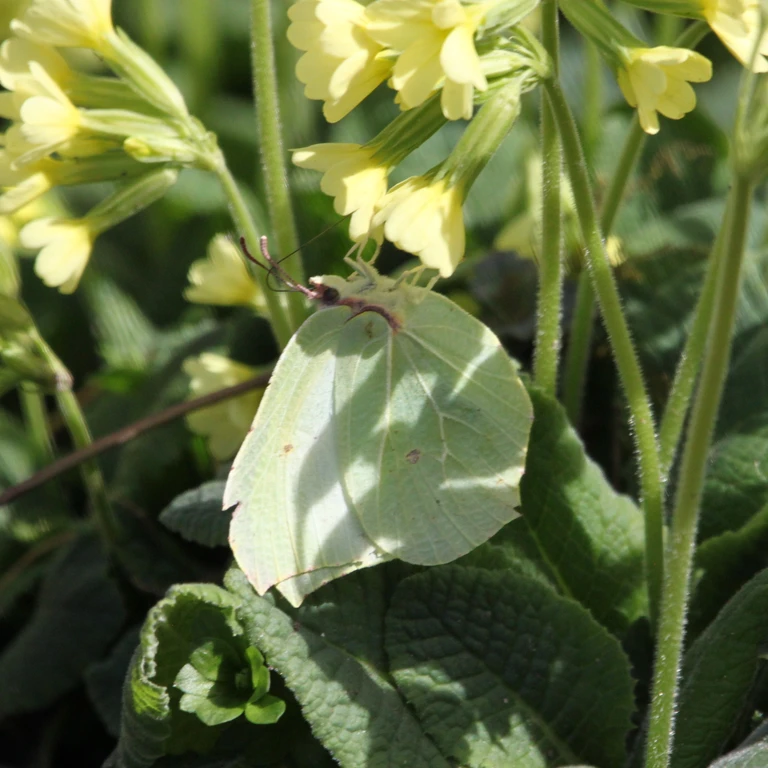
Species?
Gonepteryx rhamni
